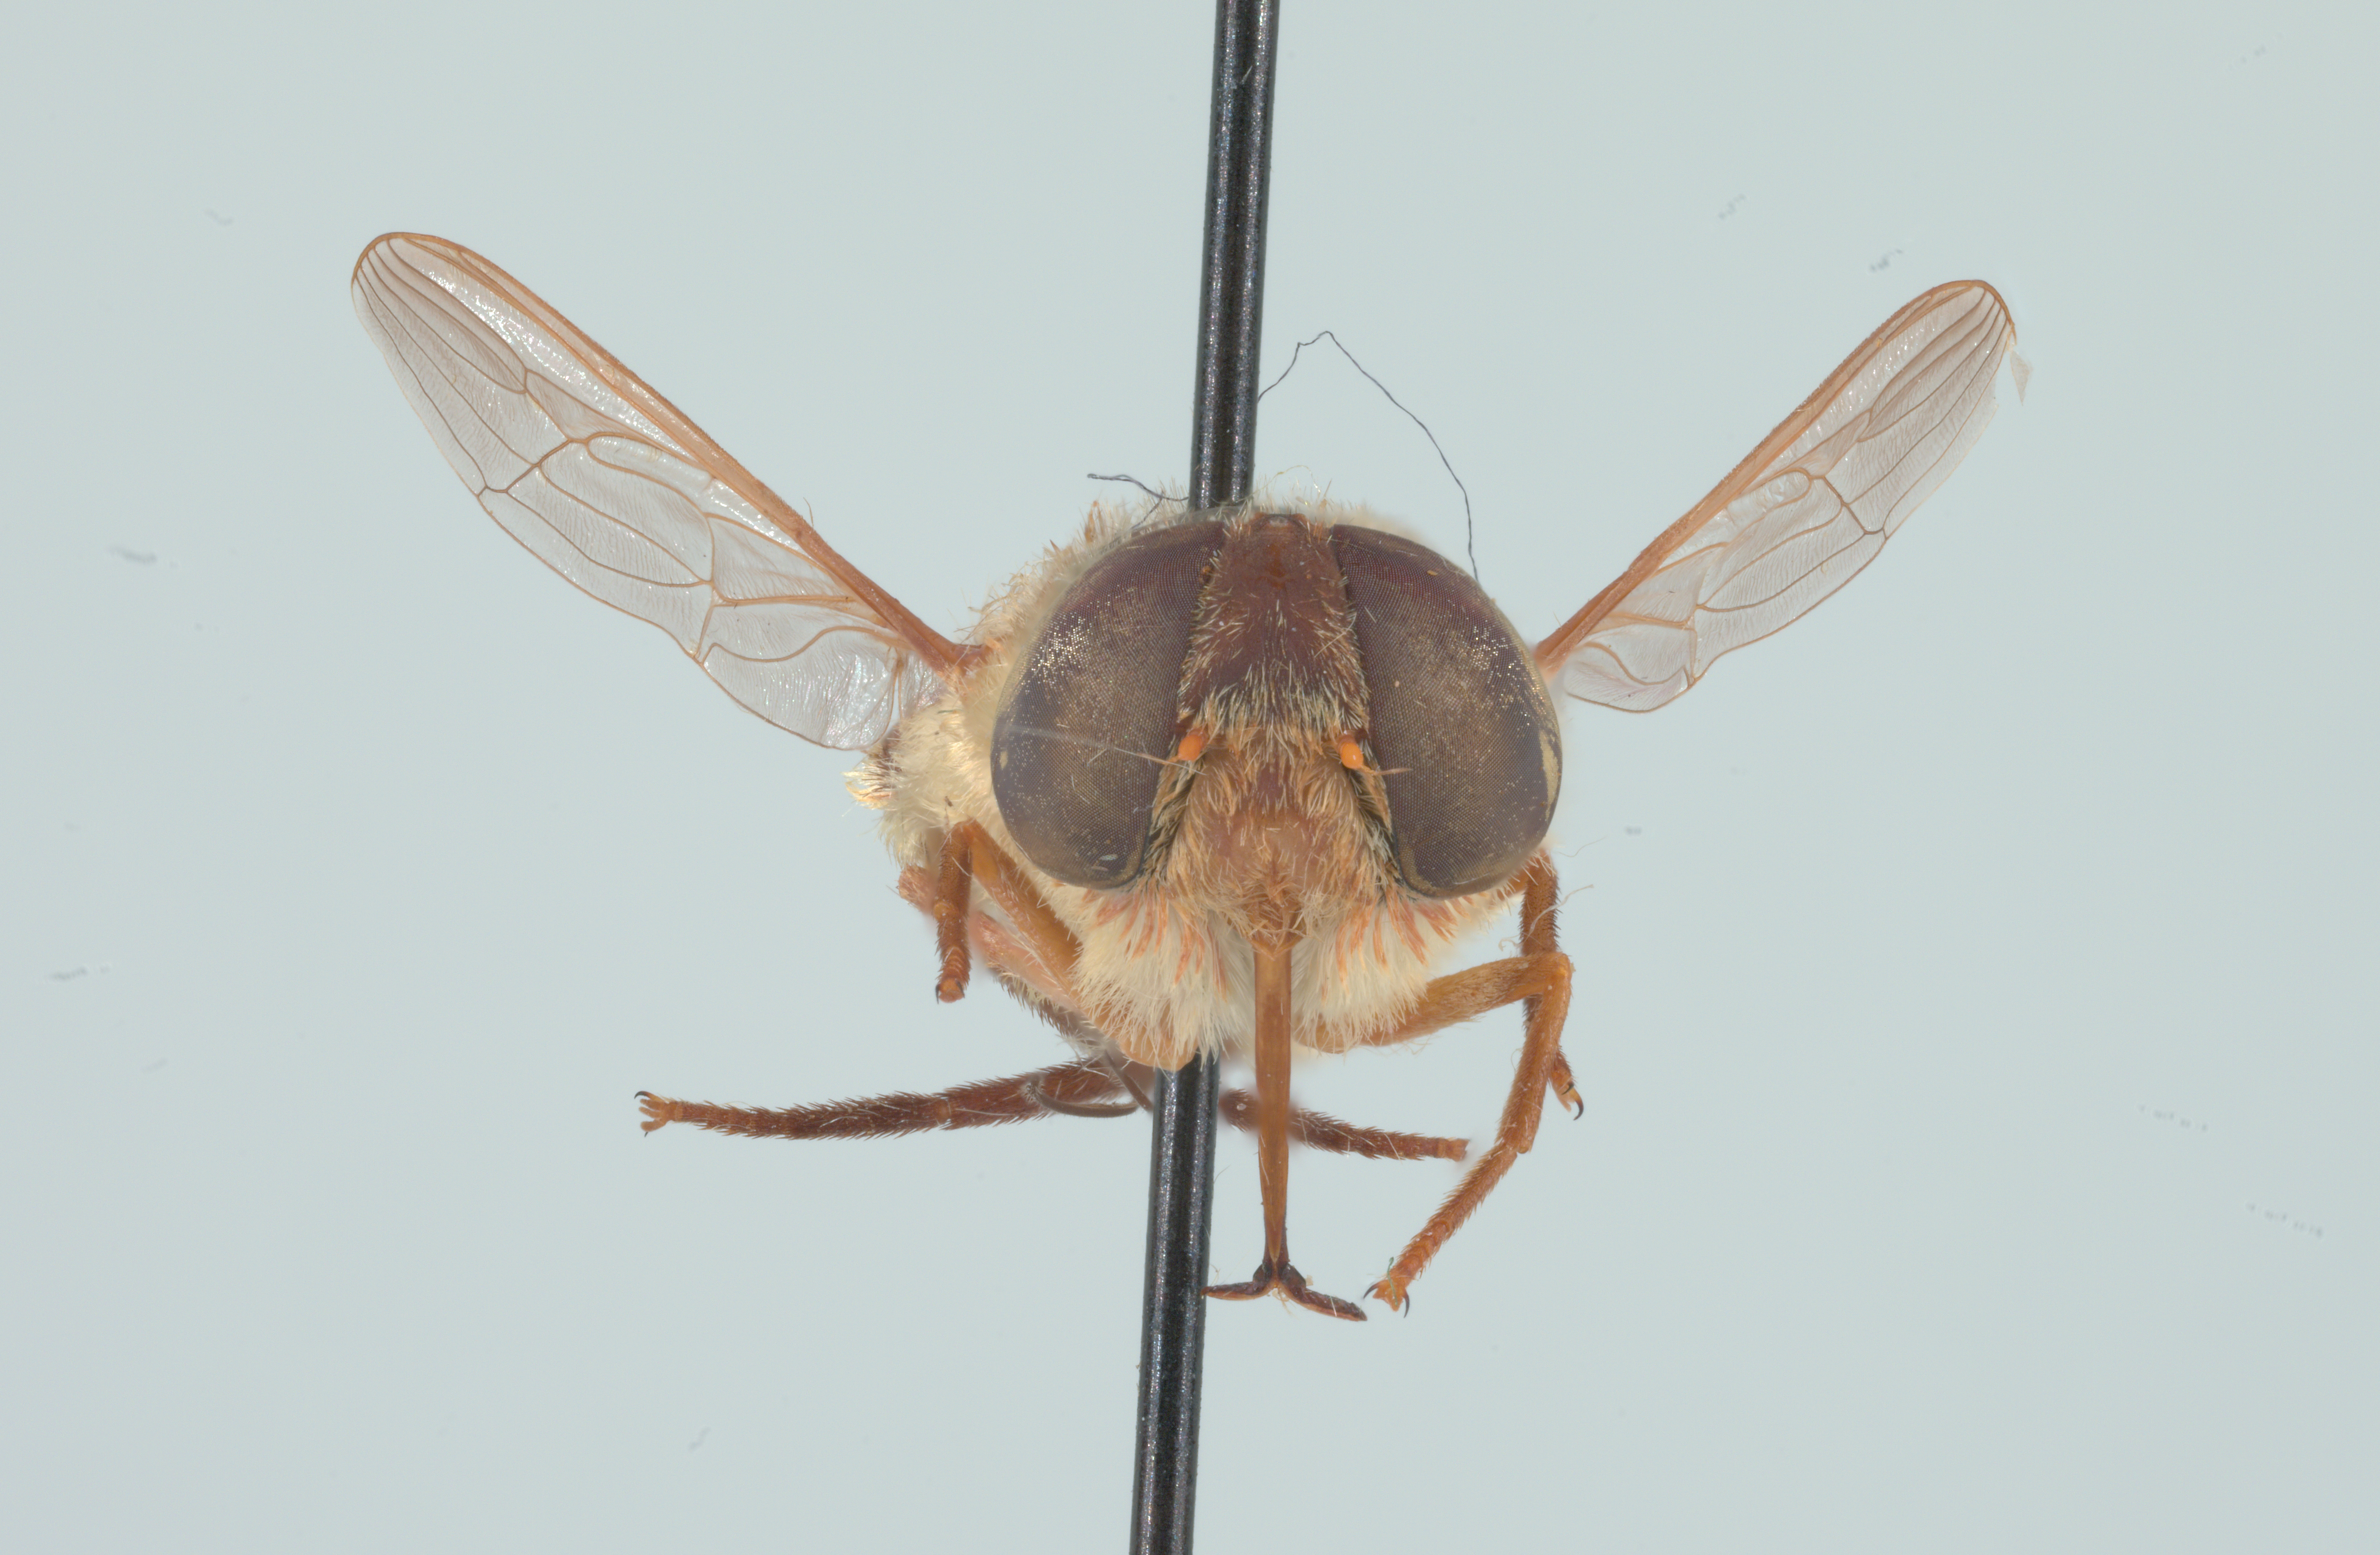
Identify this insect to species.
Neorhynchocephalus volaticus
